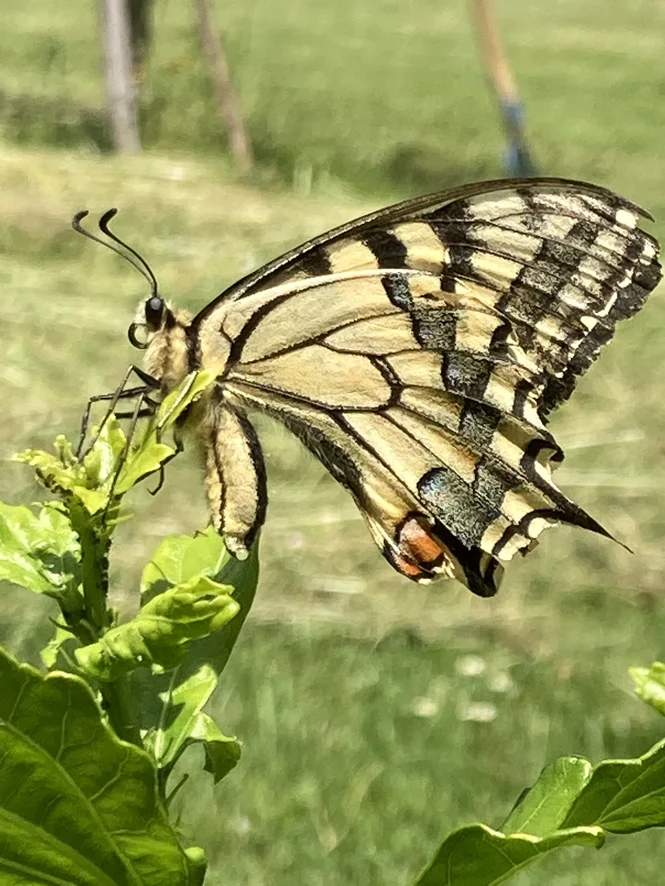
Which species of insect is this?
Papilio machaon
